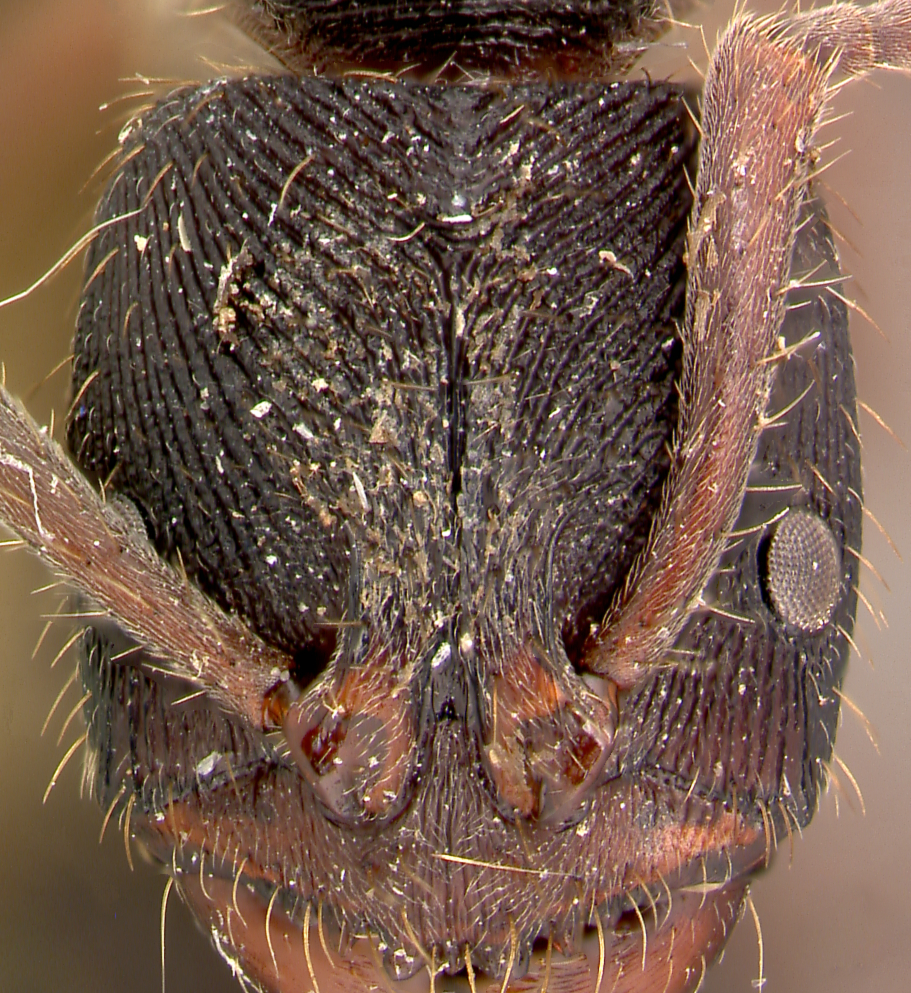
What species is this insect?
Odontoponera transversa
